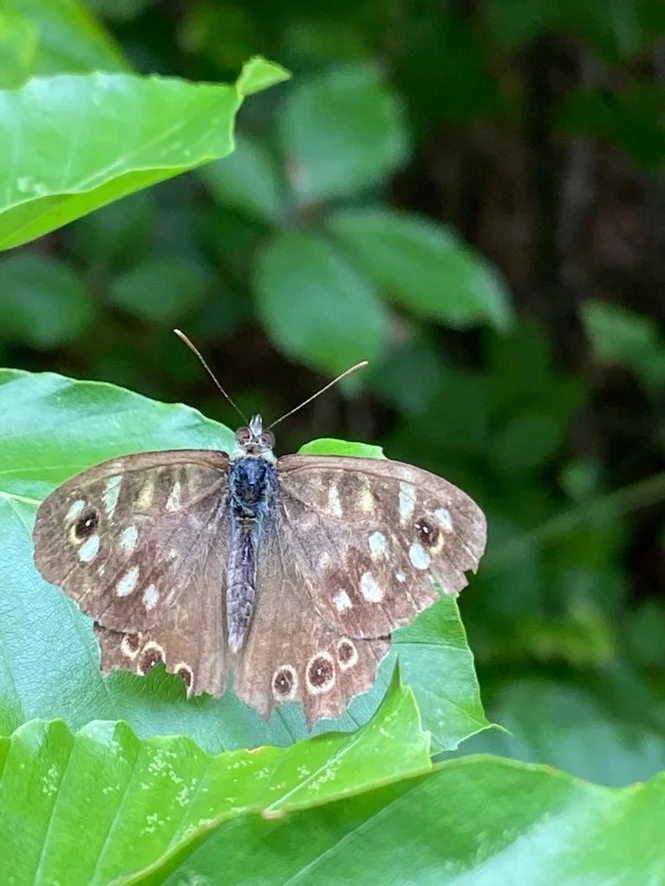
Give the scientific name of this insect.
Pararge aegeria
